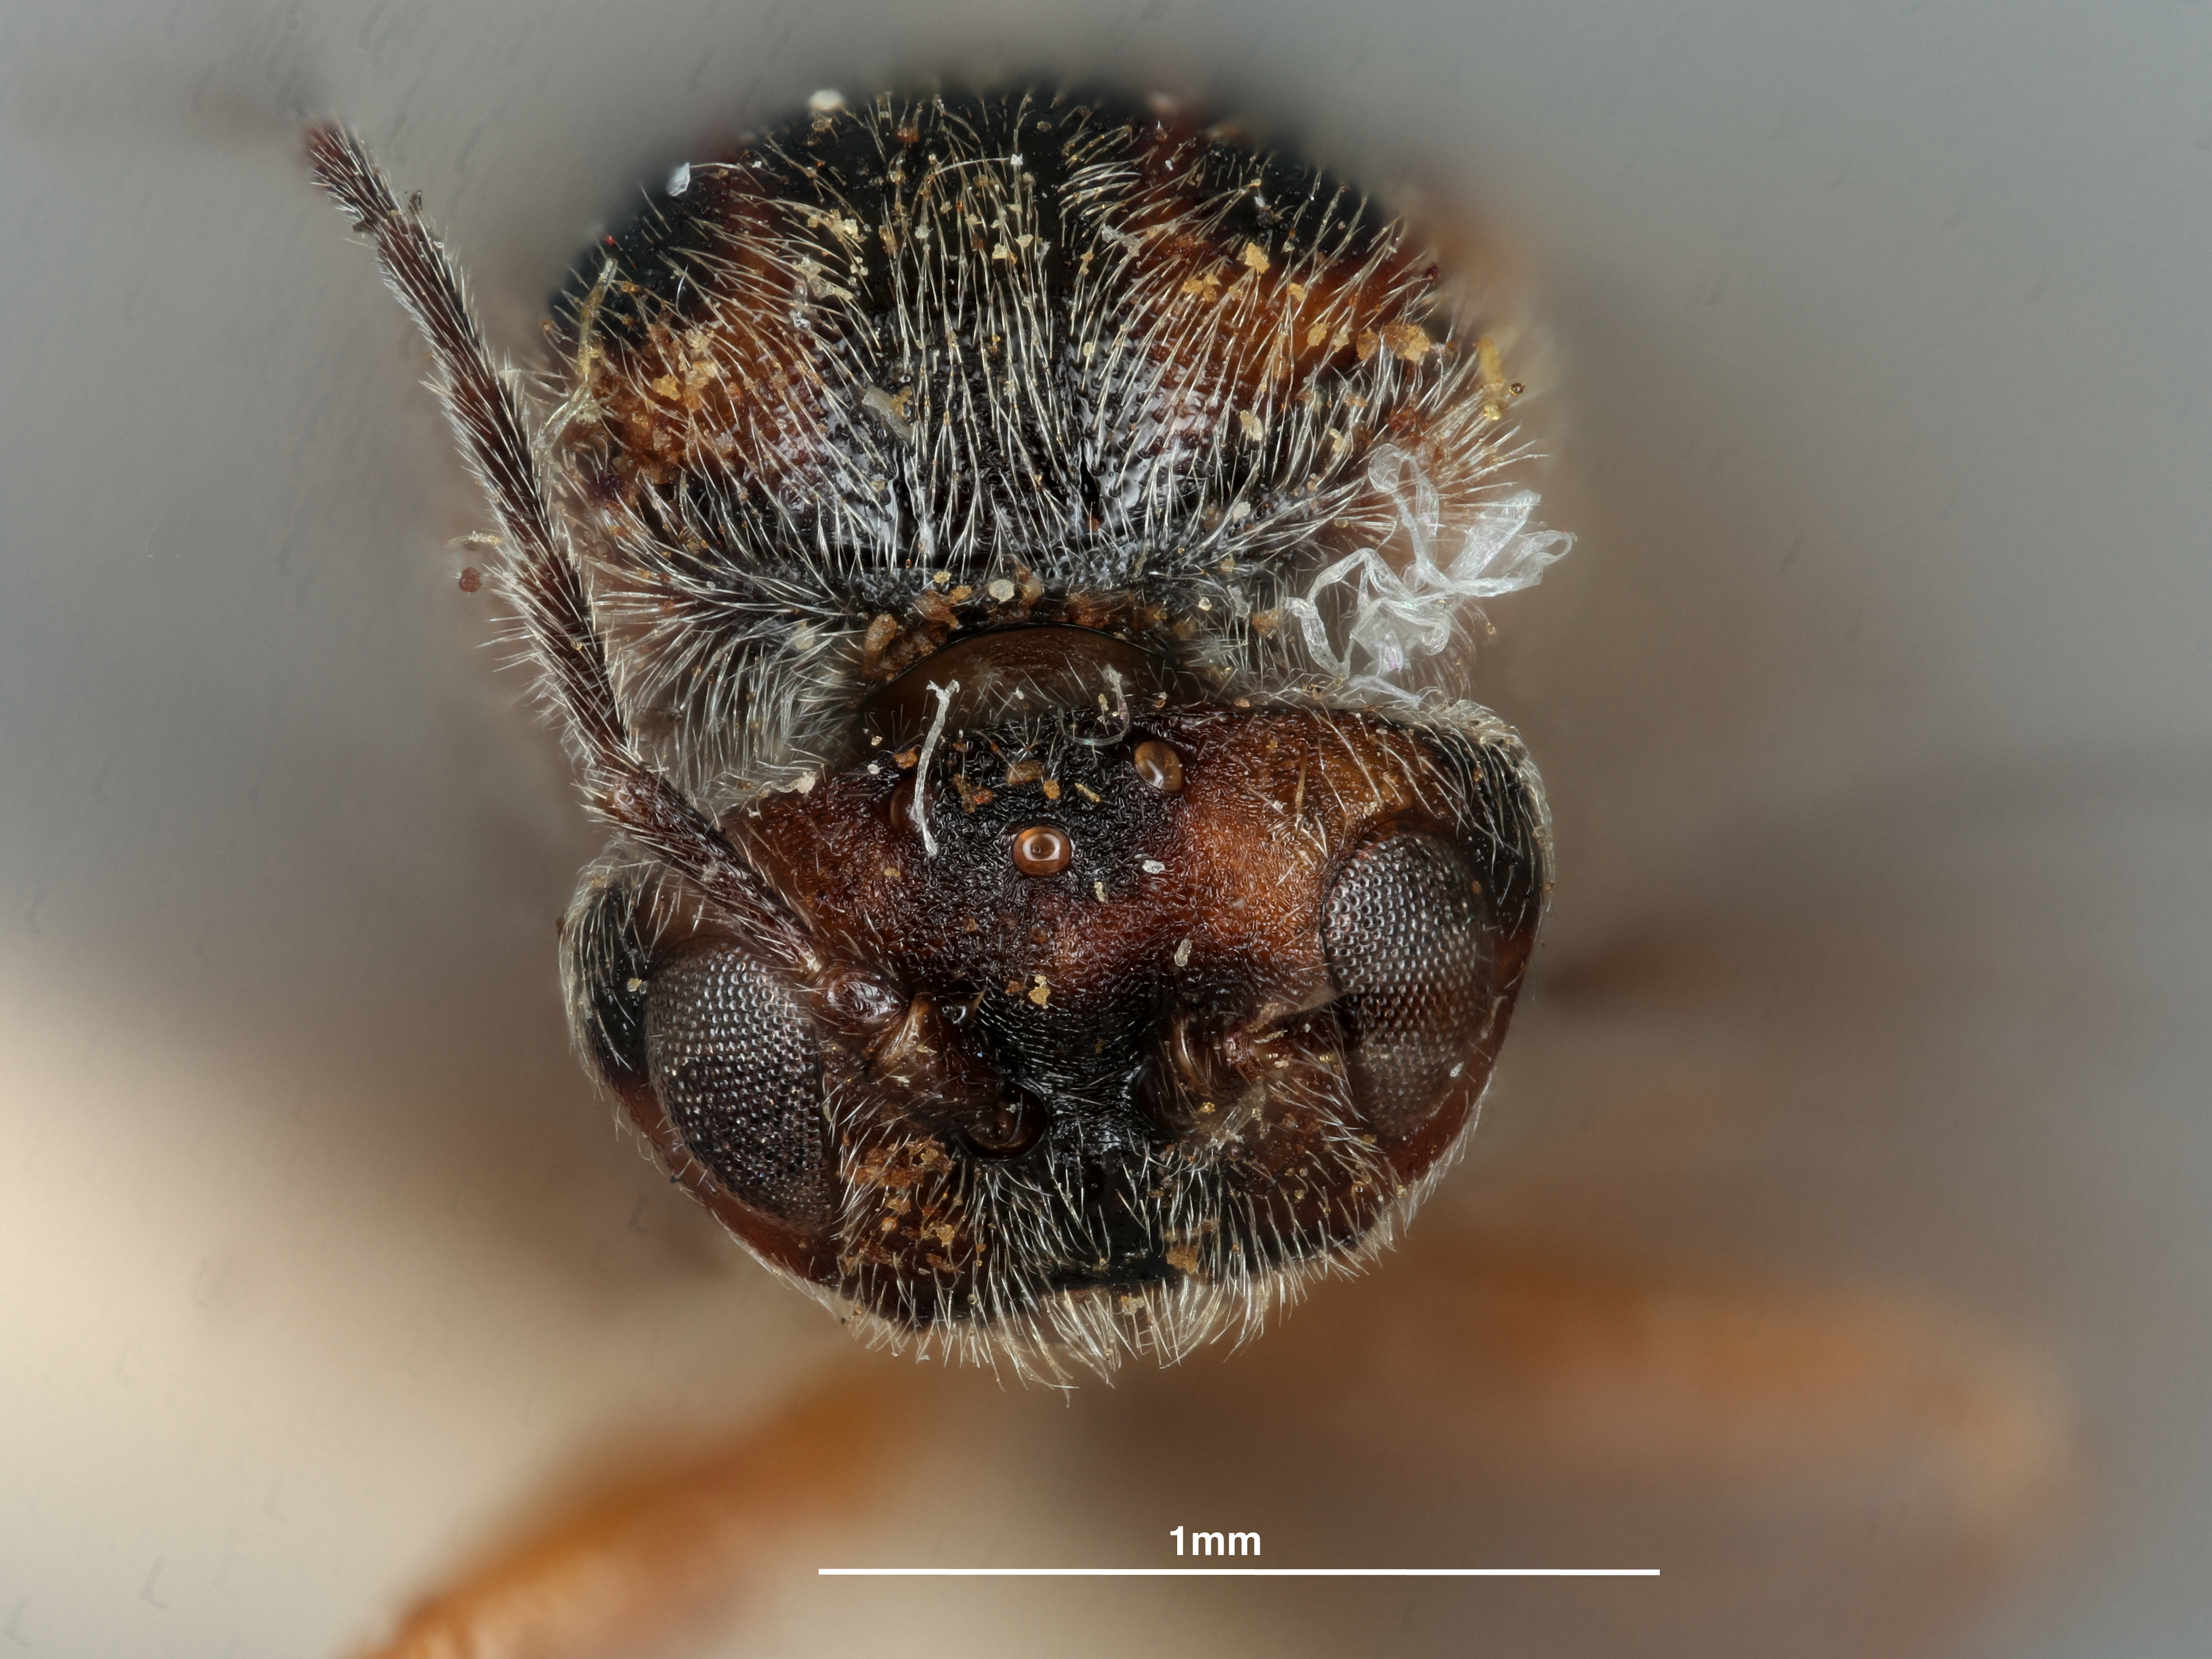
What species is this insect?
Holcaspis monticola
